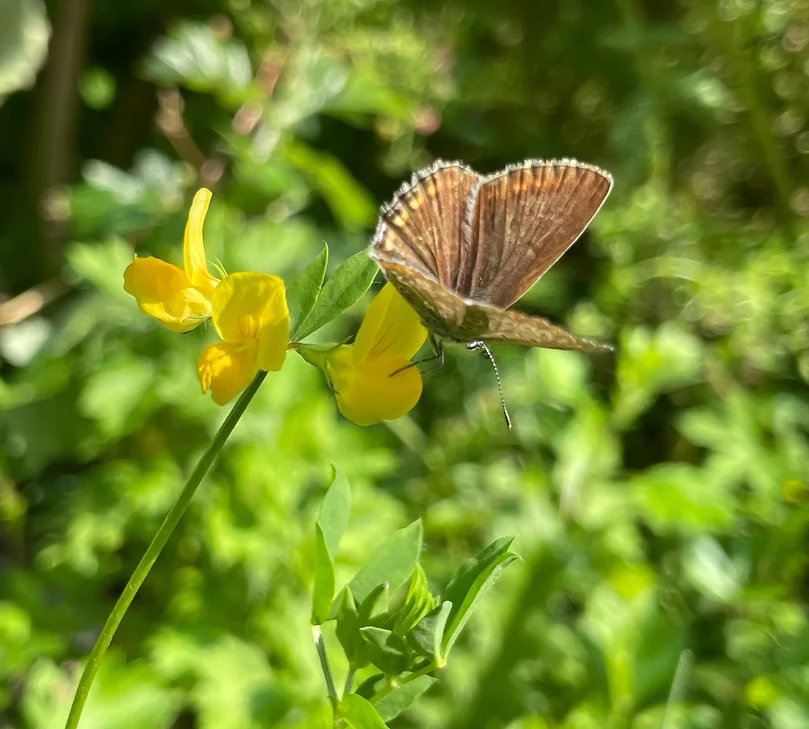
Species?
Polyommatus icarus
